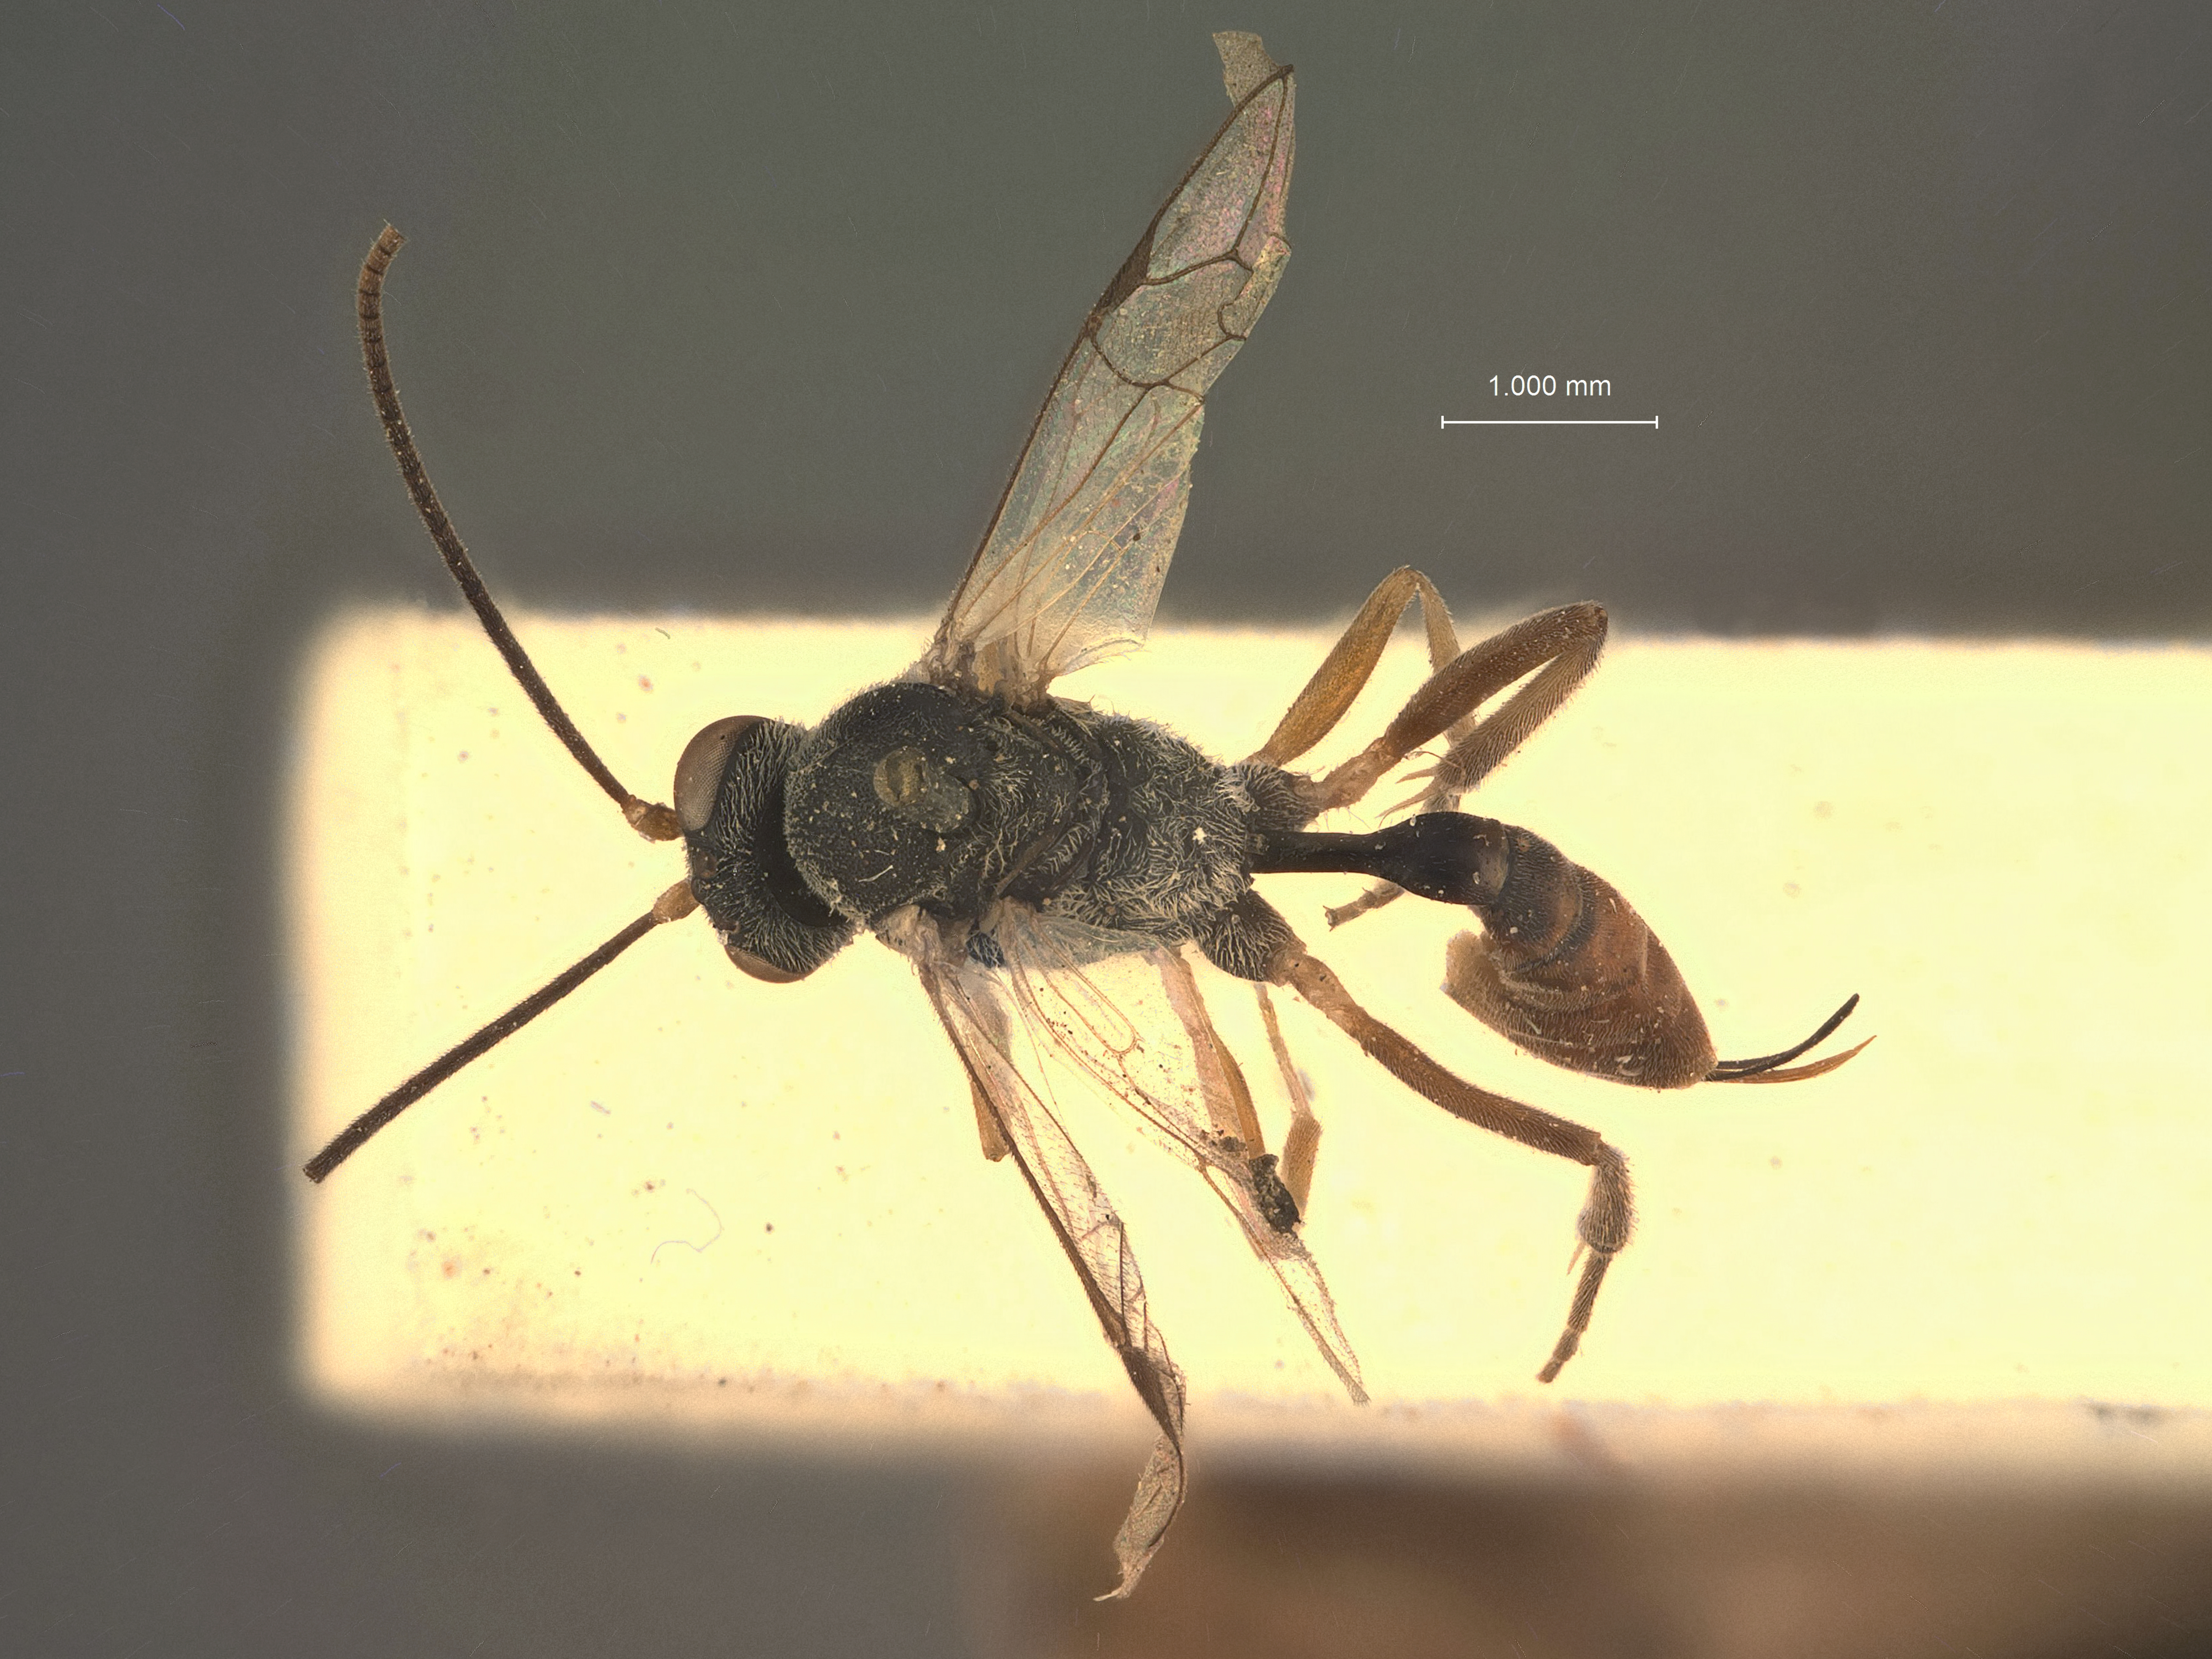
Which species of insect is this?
Dioctes gardneri
